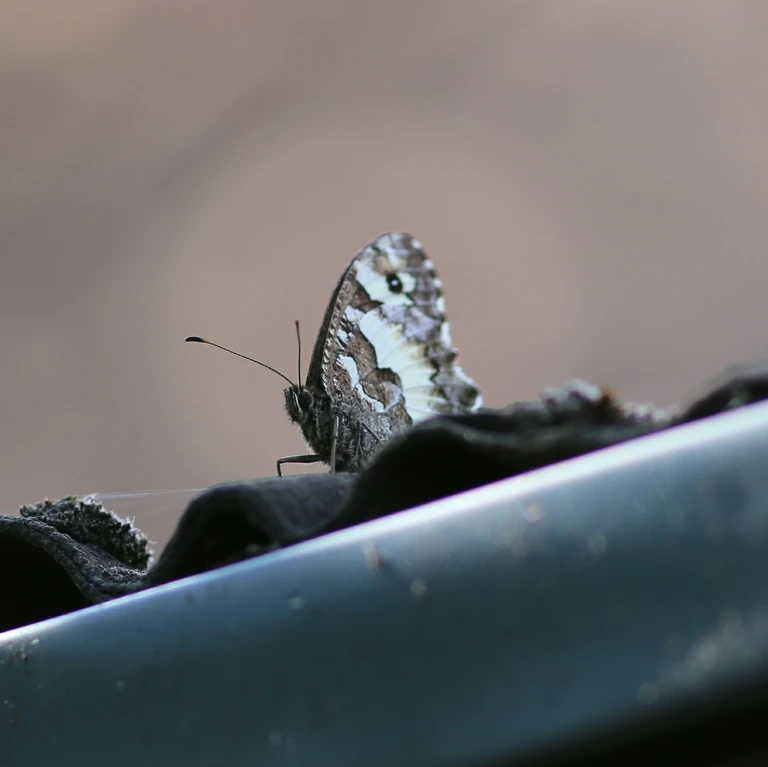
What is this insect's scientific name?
Brintesia circe
